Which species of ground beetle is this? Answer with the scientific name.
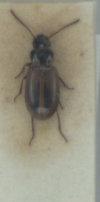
Dicheirotrichus cognatus
